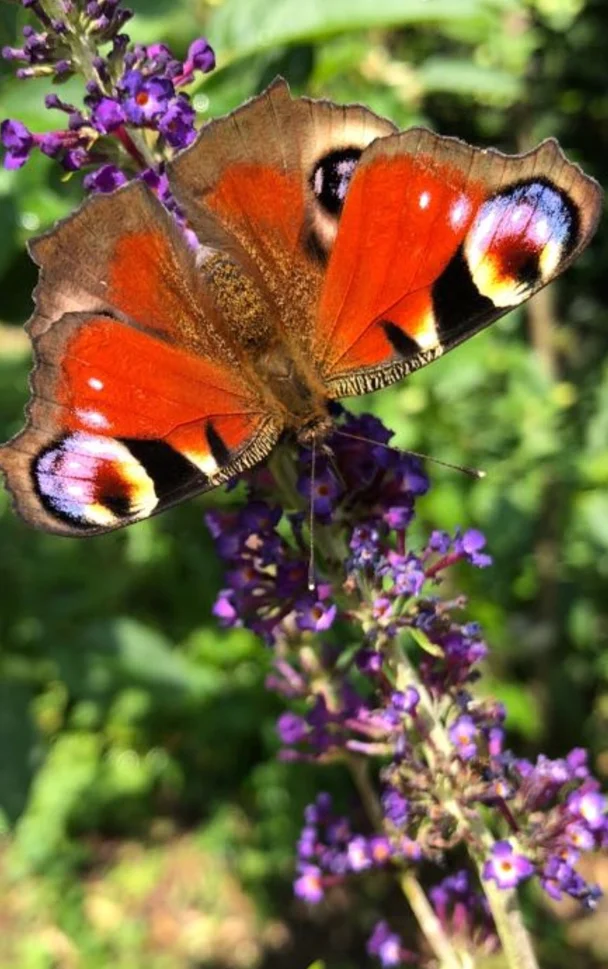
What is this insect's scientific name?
Aglais io
